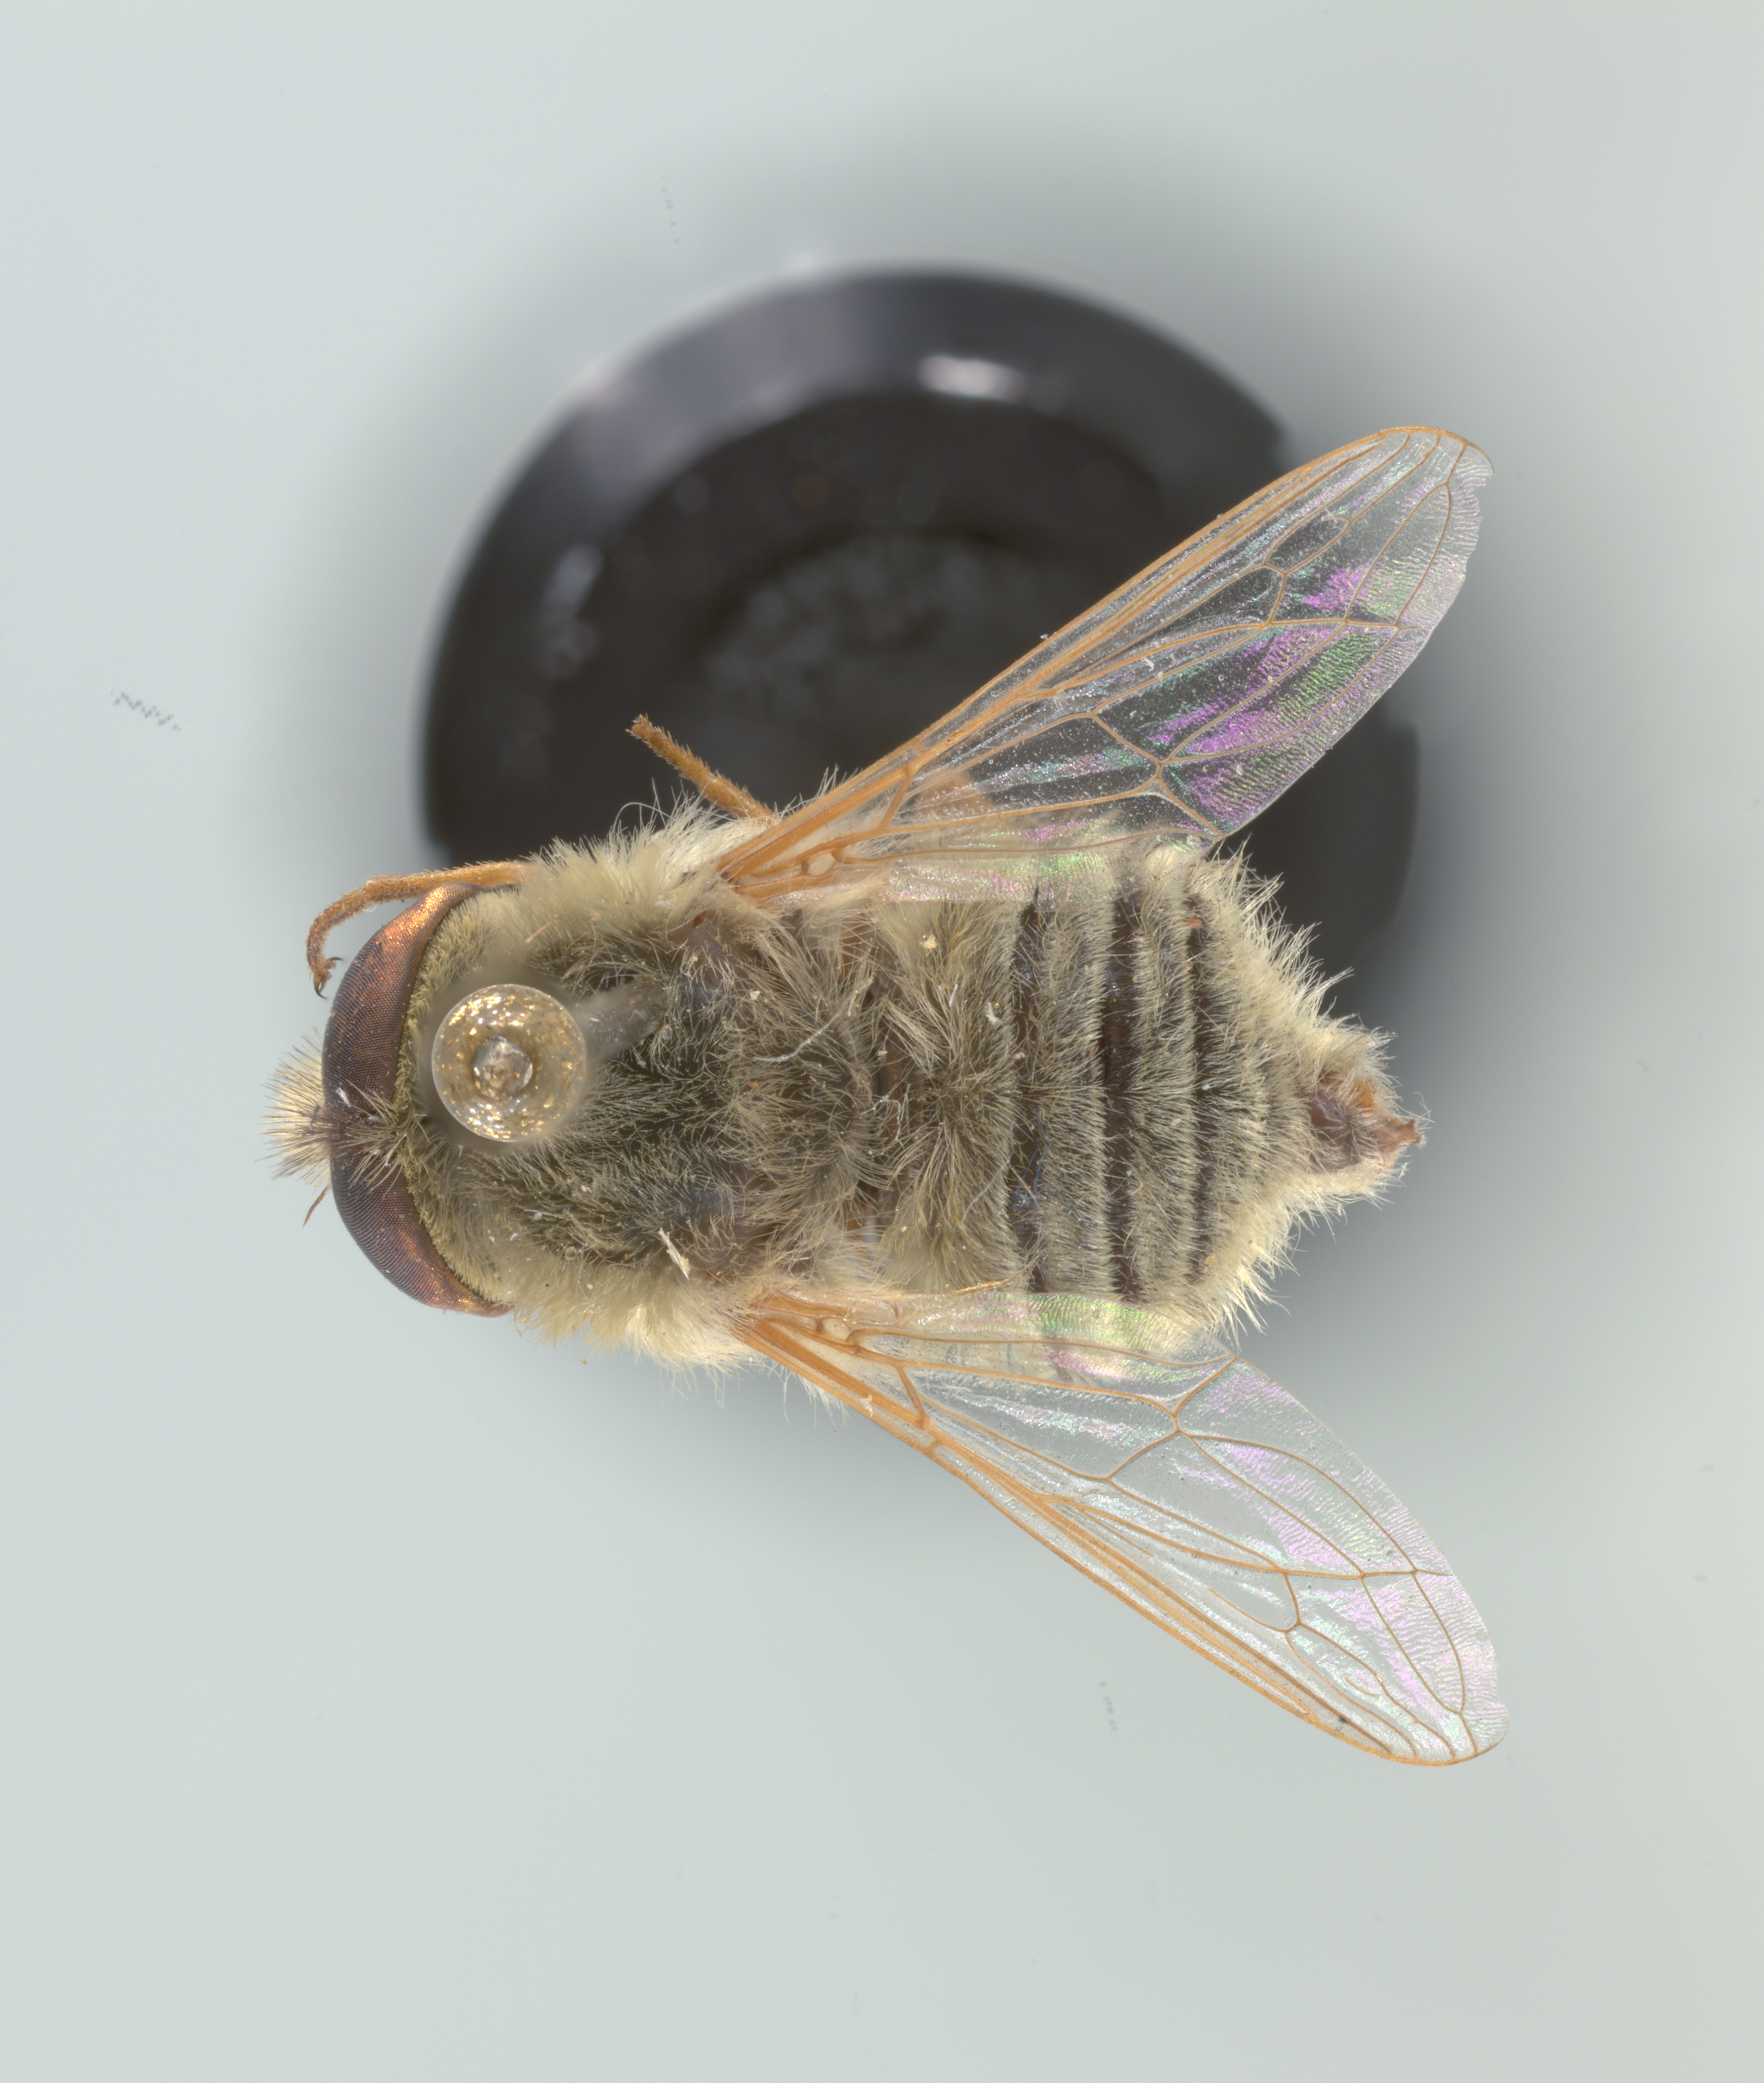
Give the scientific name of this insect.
Neorhynchocephalus sackenii
